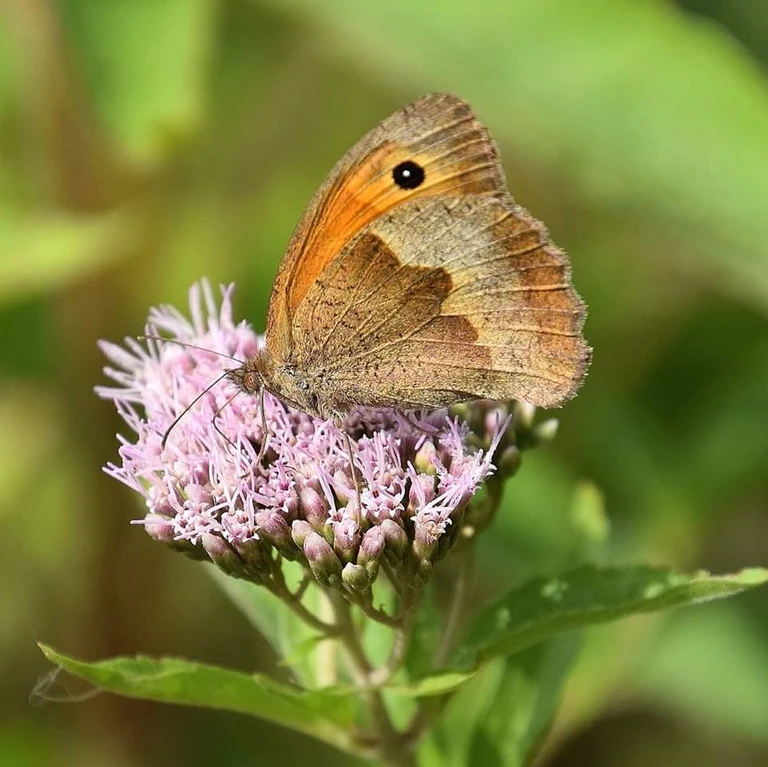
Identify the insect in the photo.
Maniola jurtina
